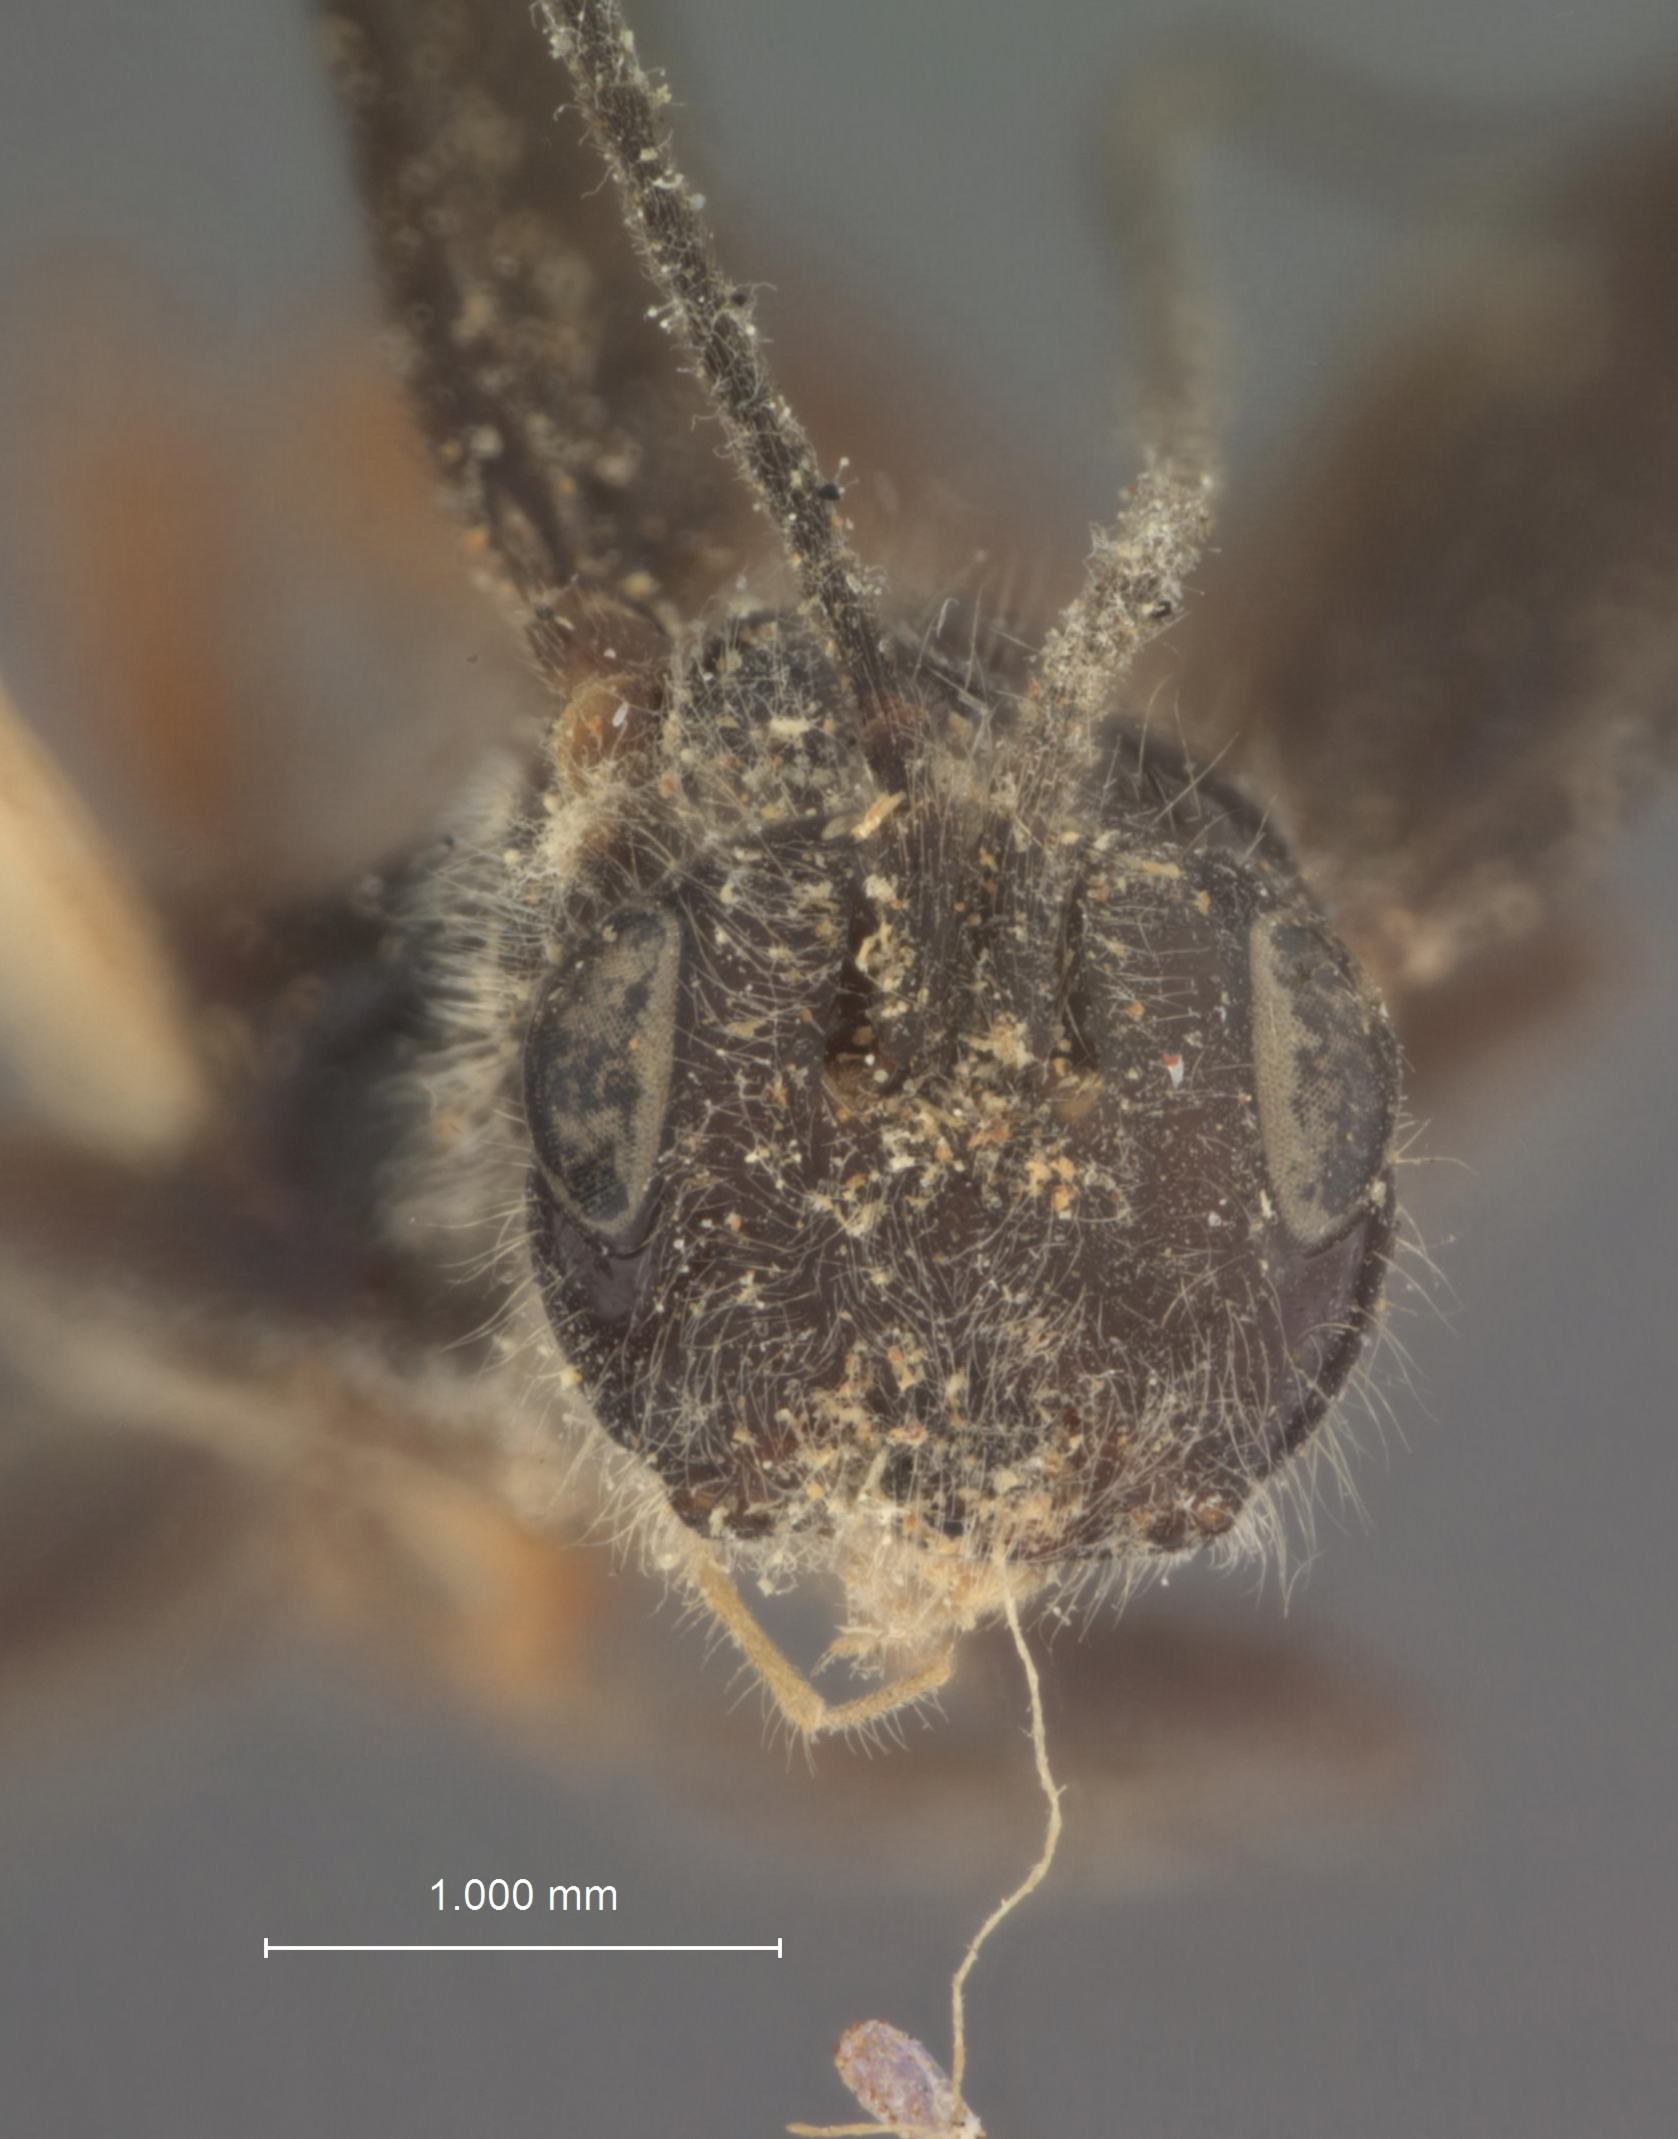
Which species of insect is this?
Capitonius caryne
